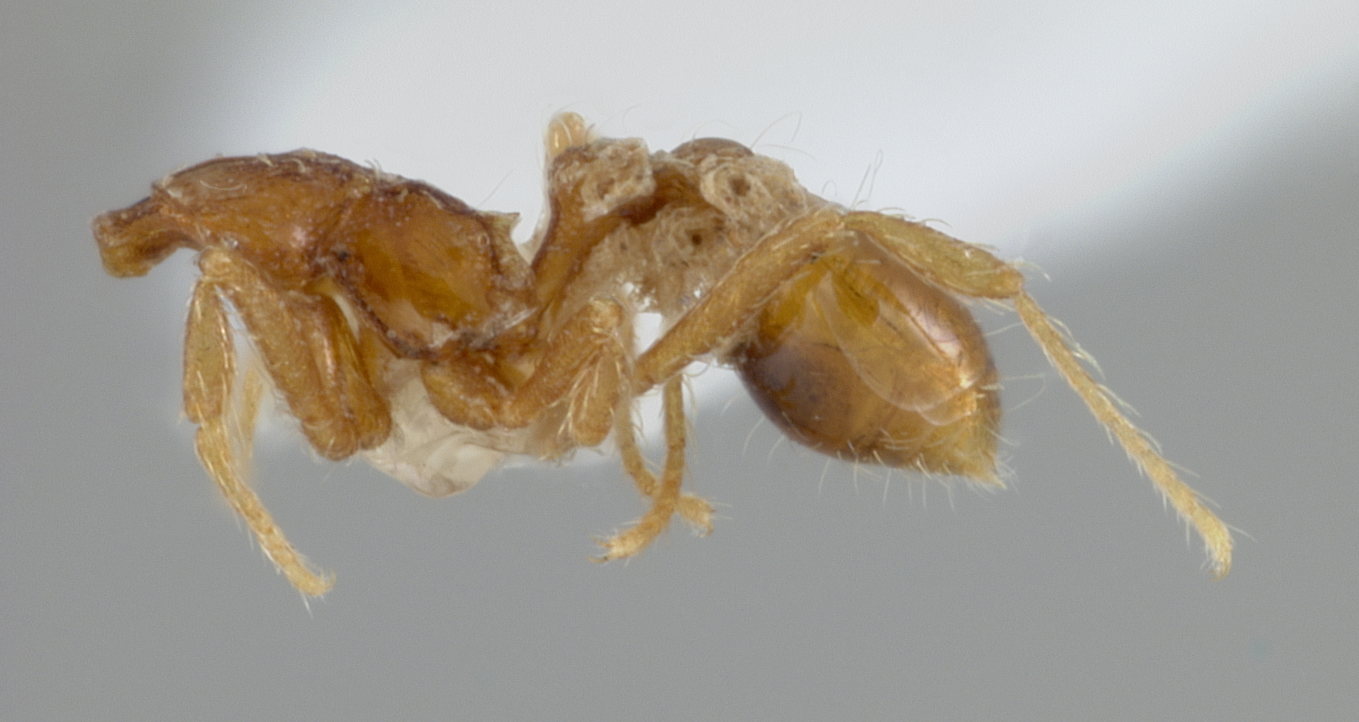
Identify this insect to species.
Pyramica panamensis
